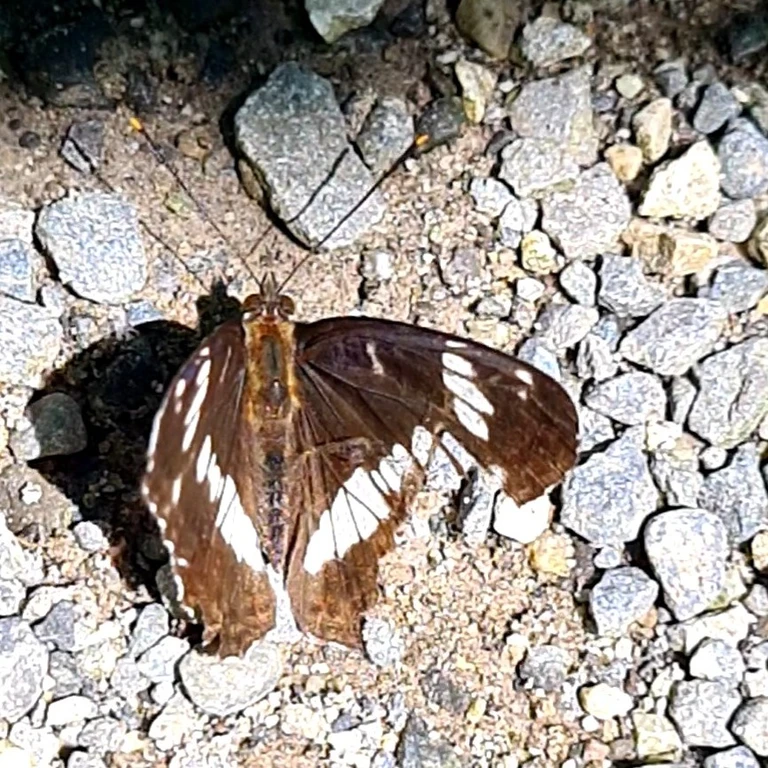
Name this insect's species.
Limenitis camilla (also Ladoga camilla)
